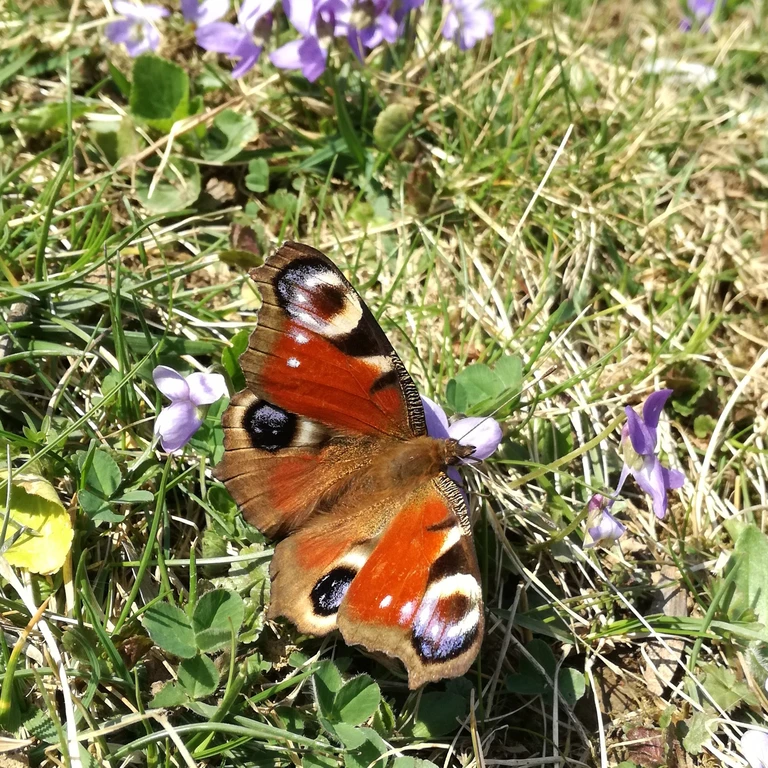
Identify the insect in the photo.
Aglais io
